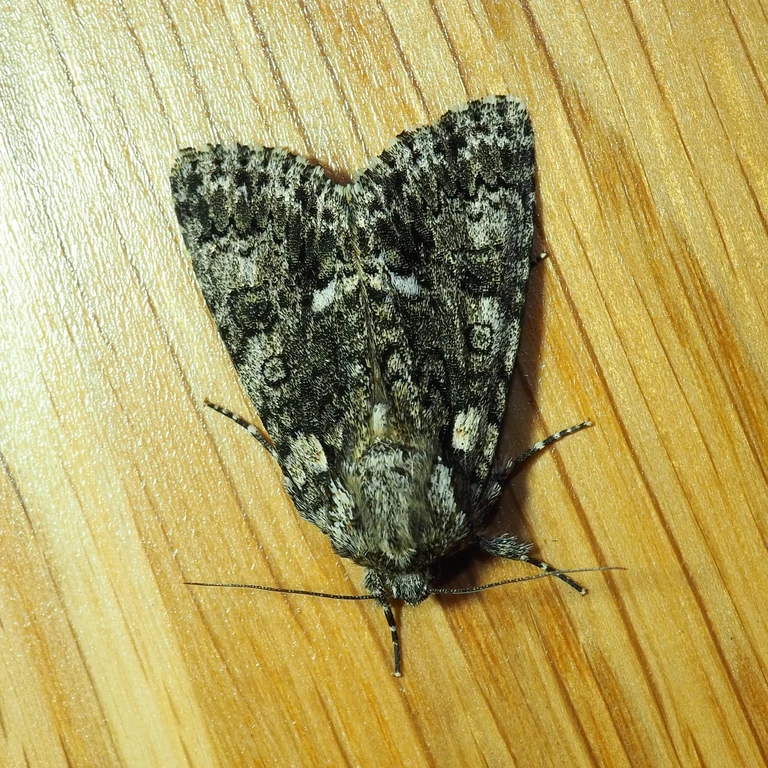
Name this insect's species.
Acronicta rumicis
